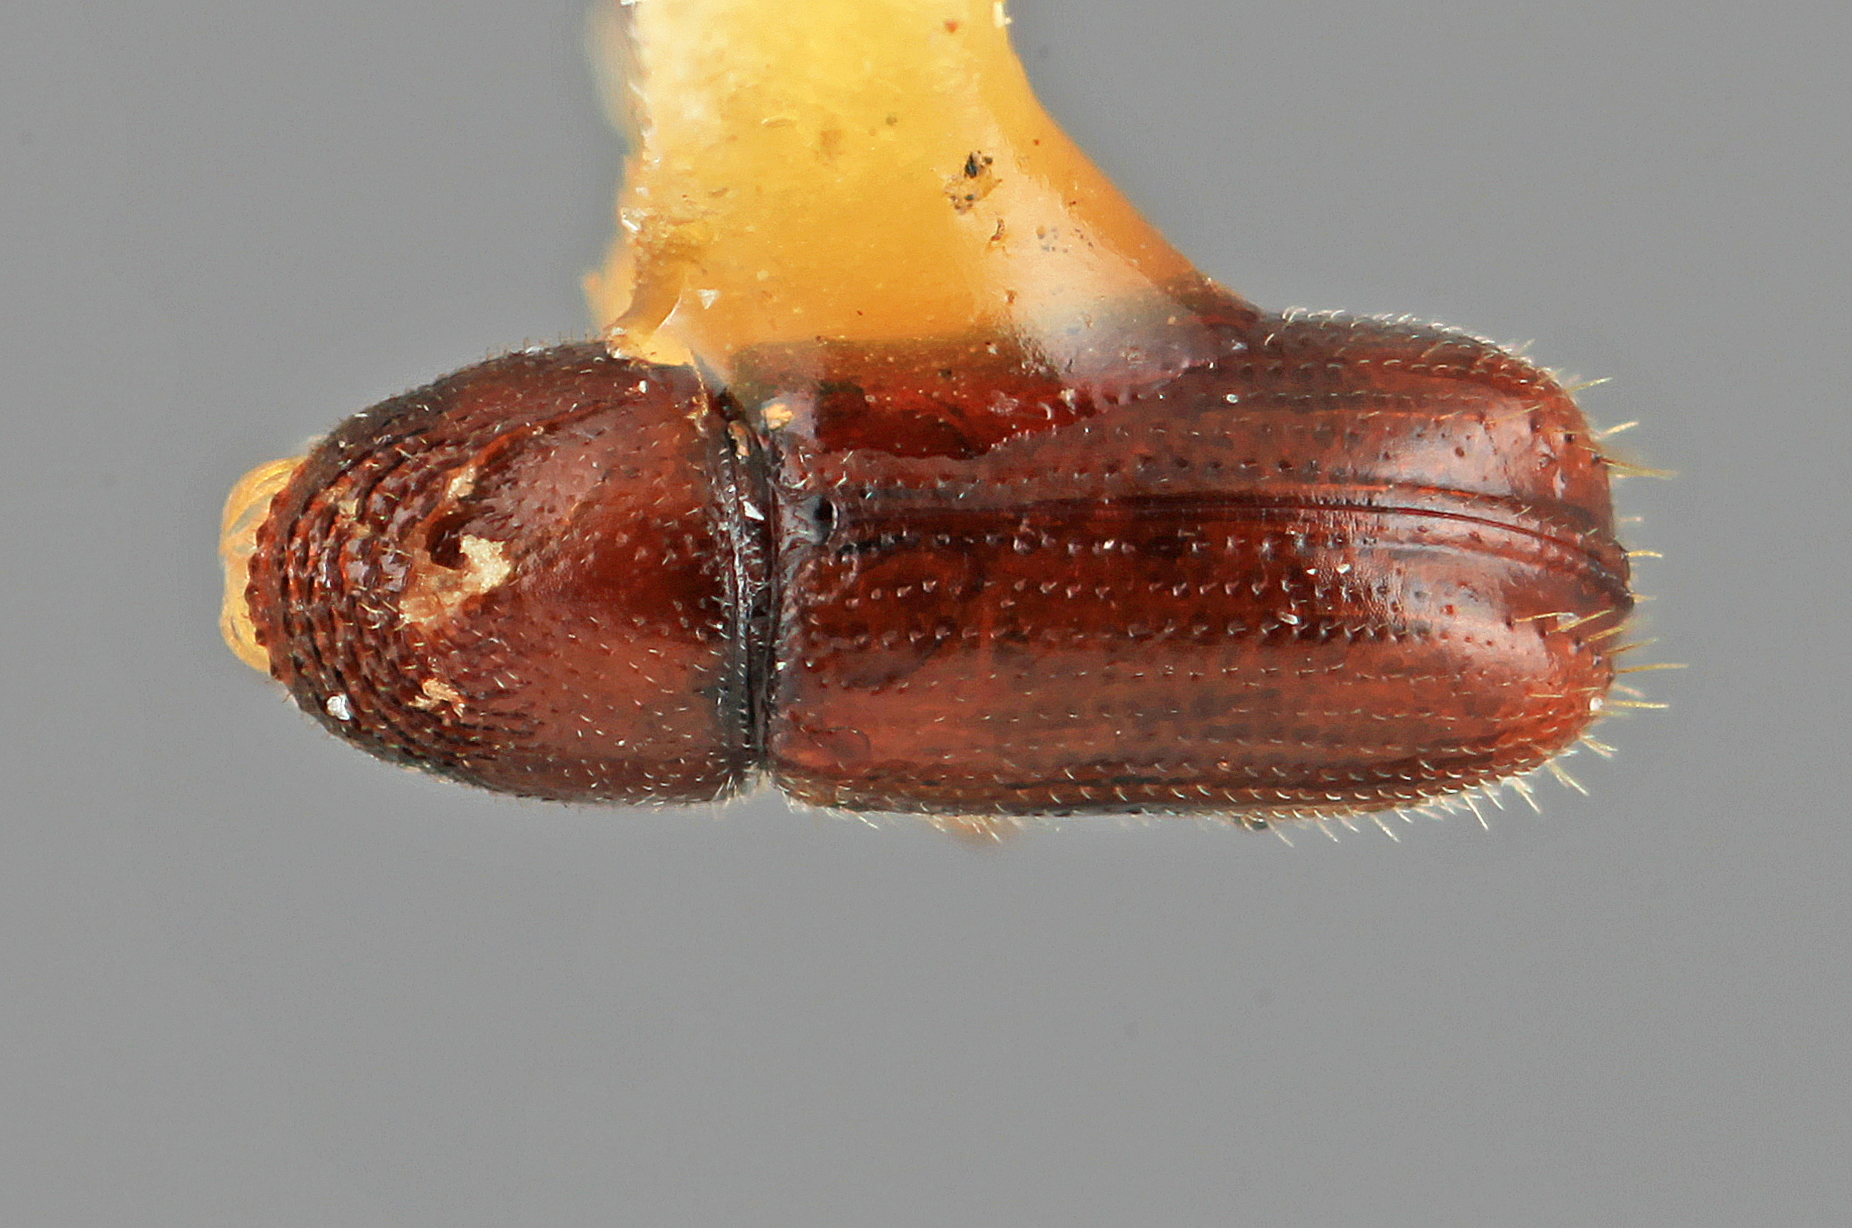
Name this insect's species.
Pityophthorus thatcheri
